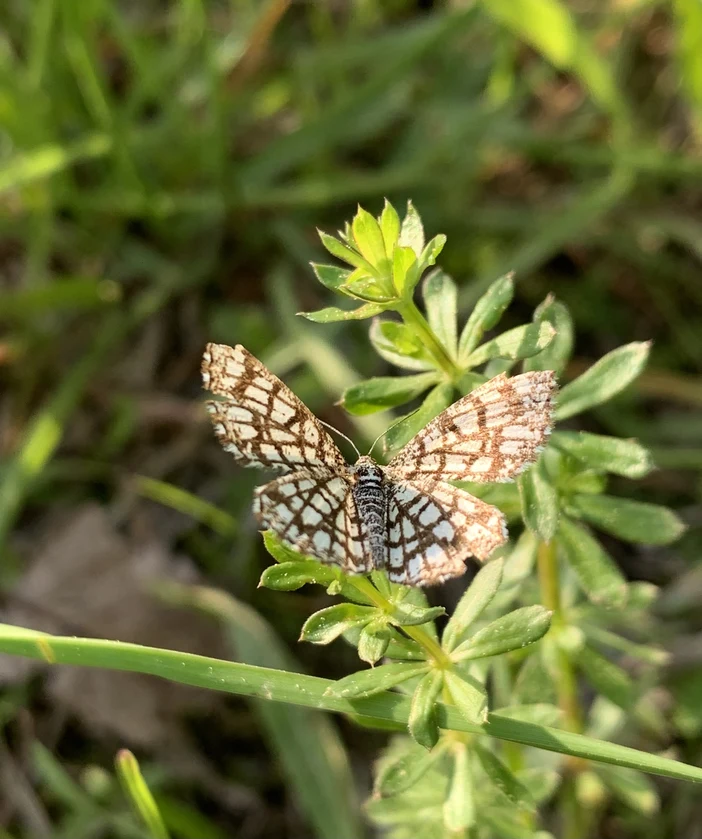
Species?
Chiasmia clathrata
